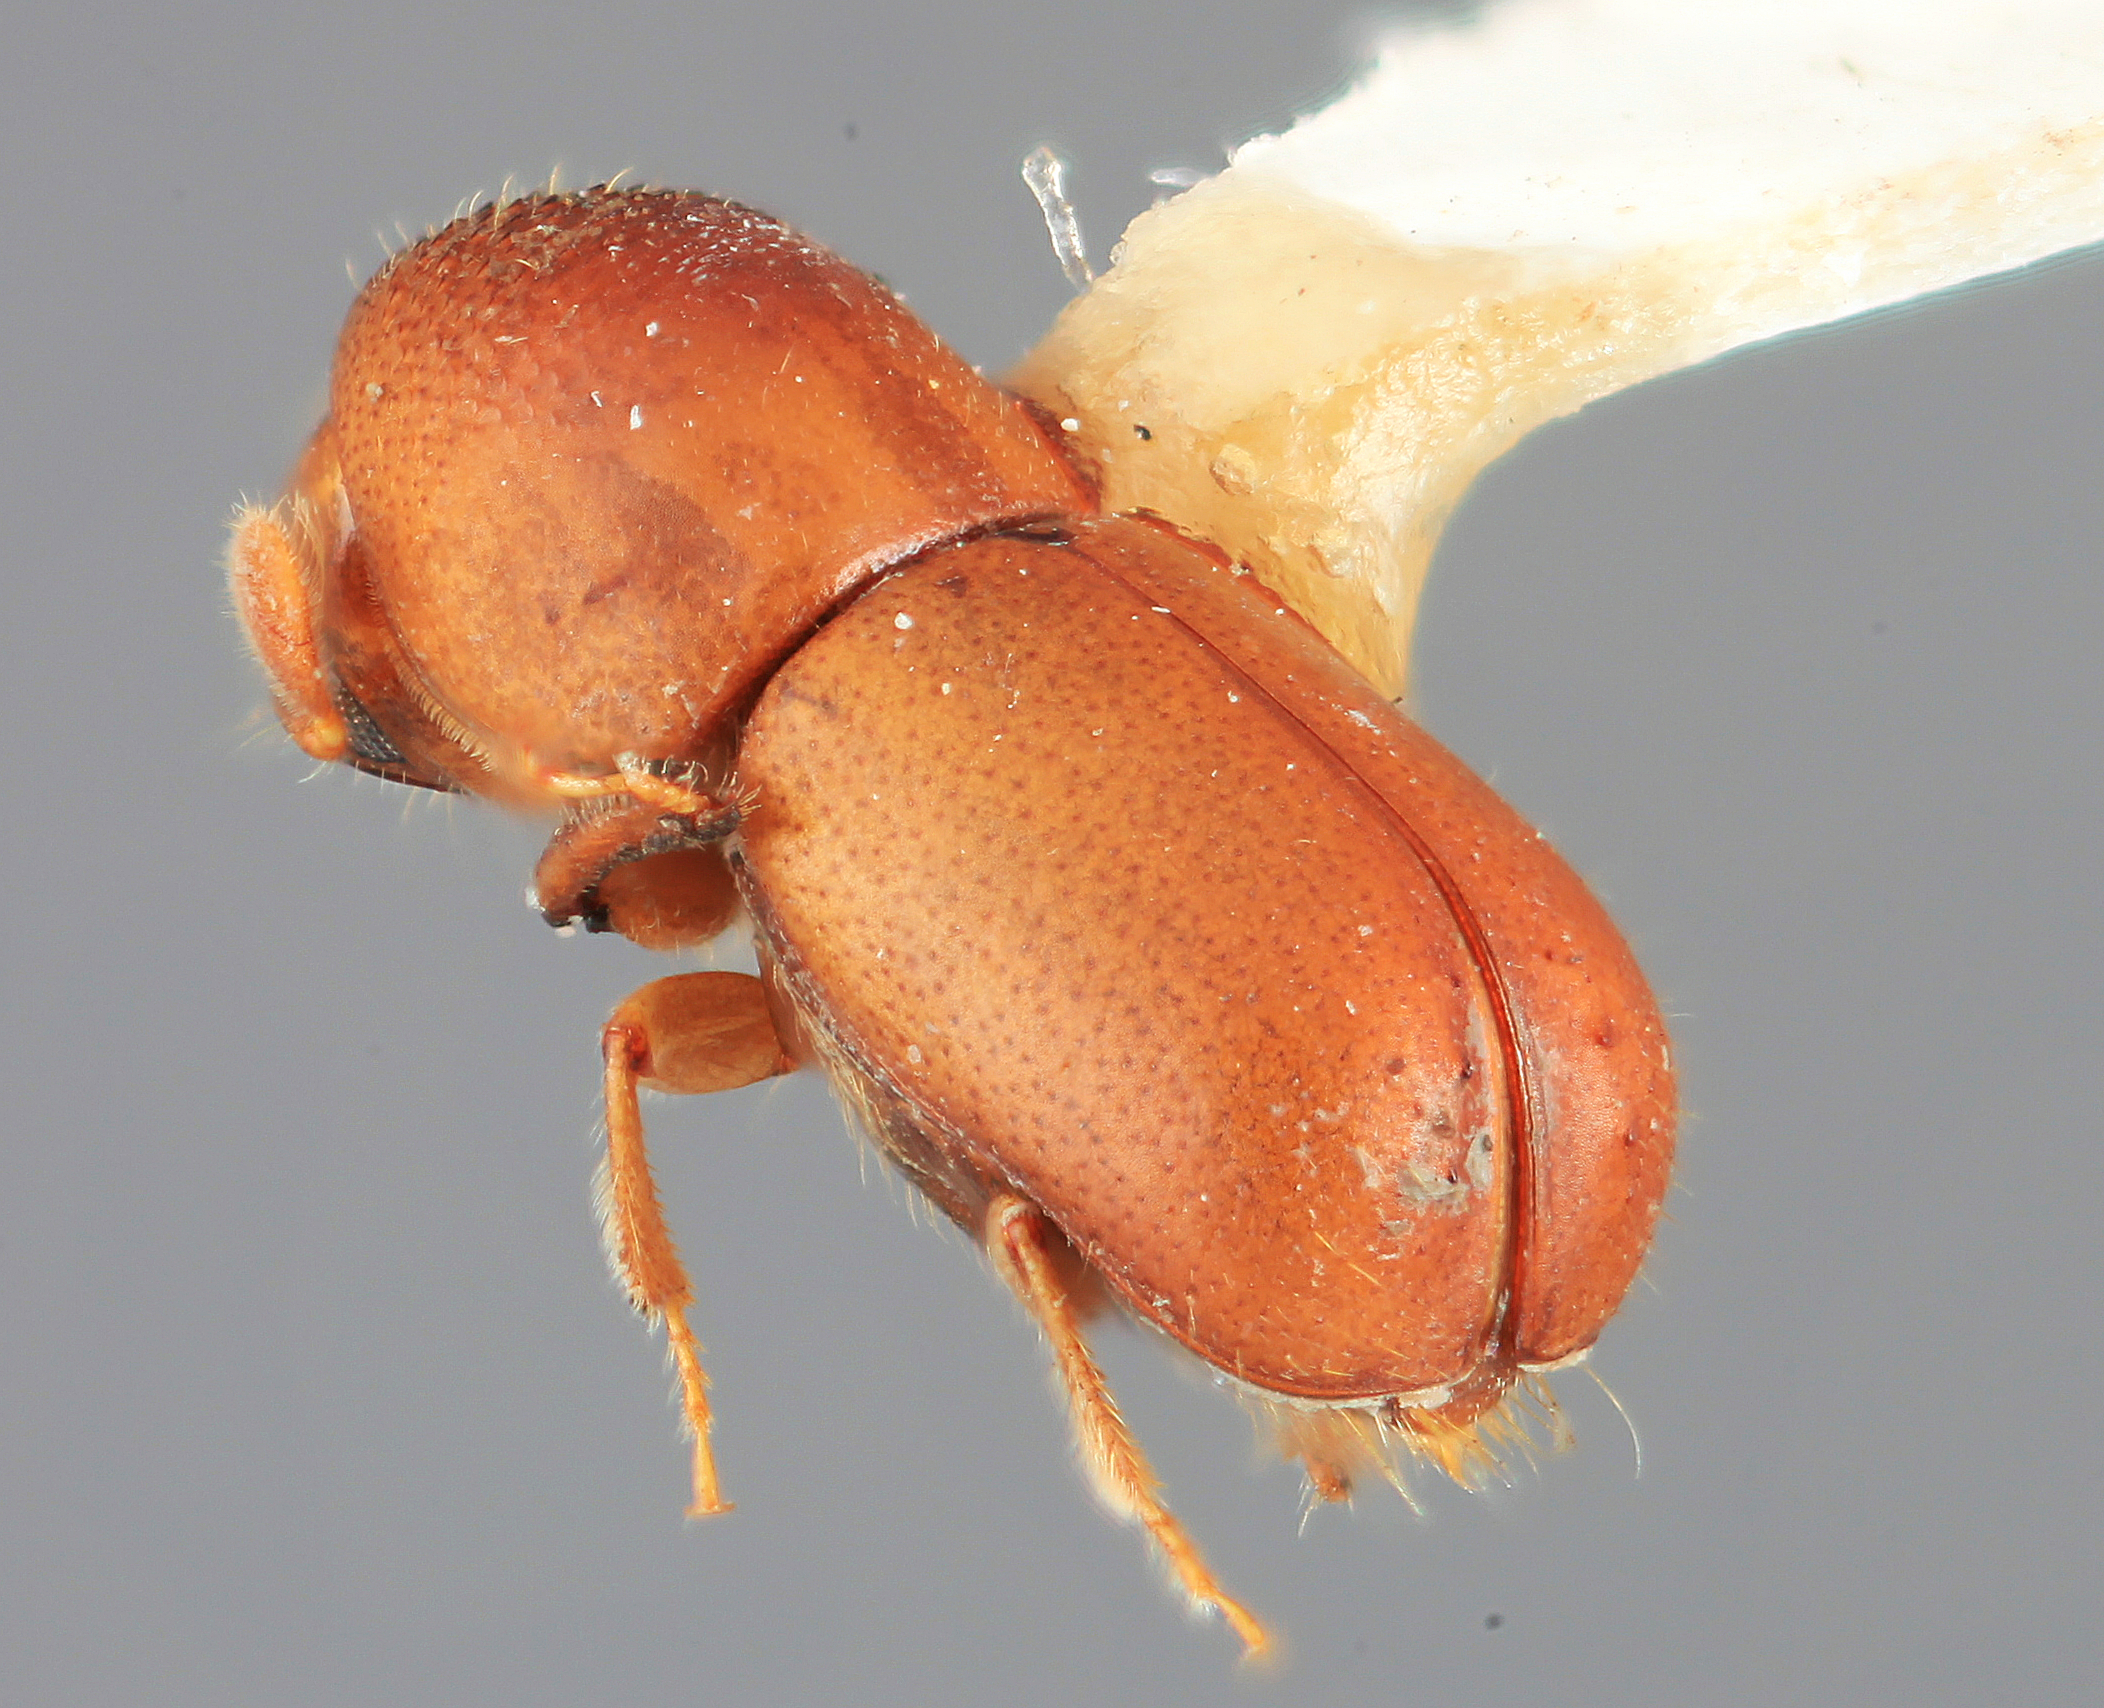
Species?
Corthylocurus reticulatus
